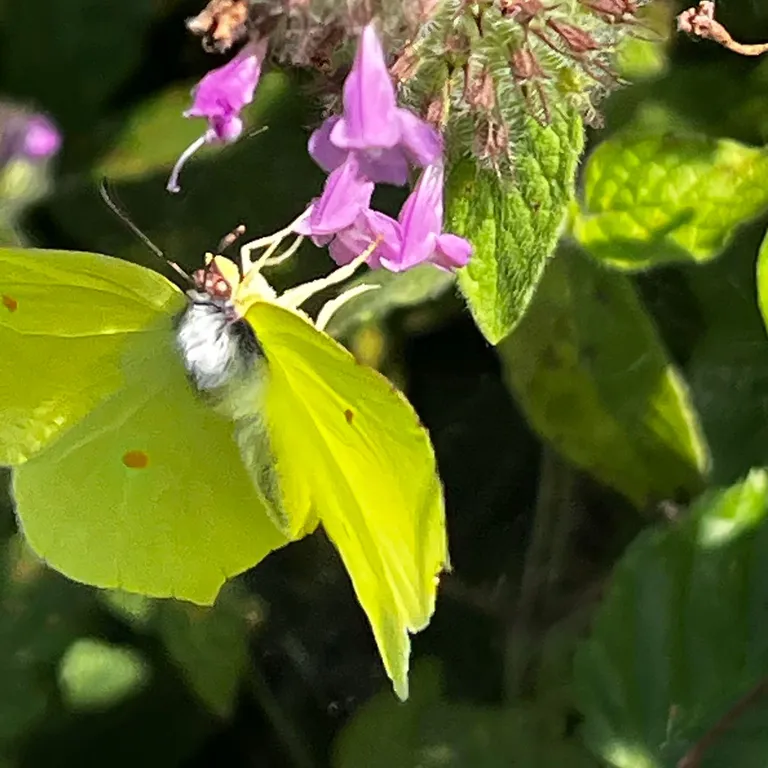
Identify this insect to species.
Gonepteryx rhamni
